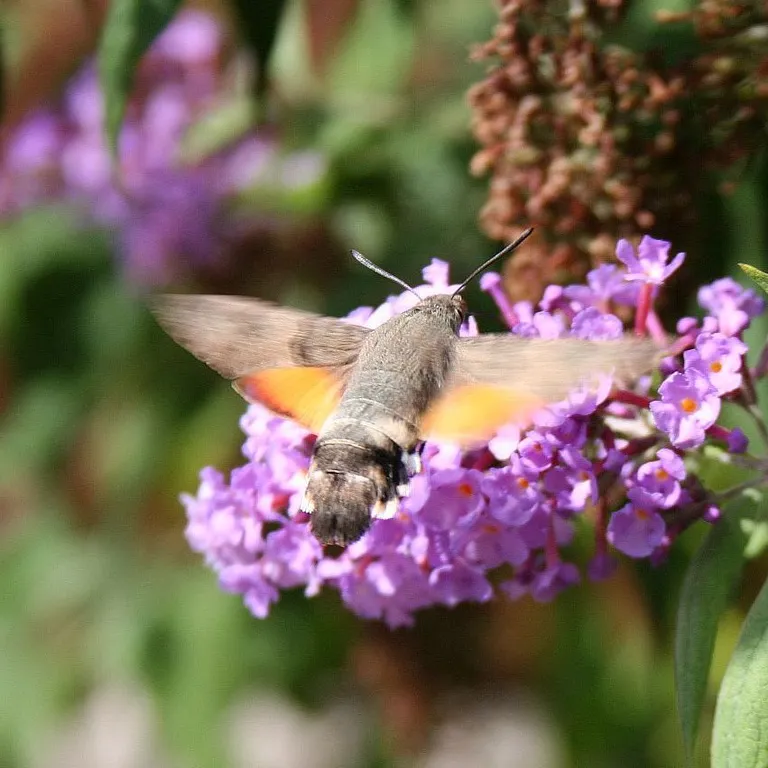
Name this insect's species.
Macroglossum stellatarum
